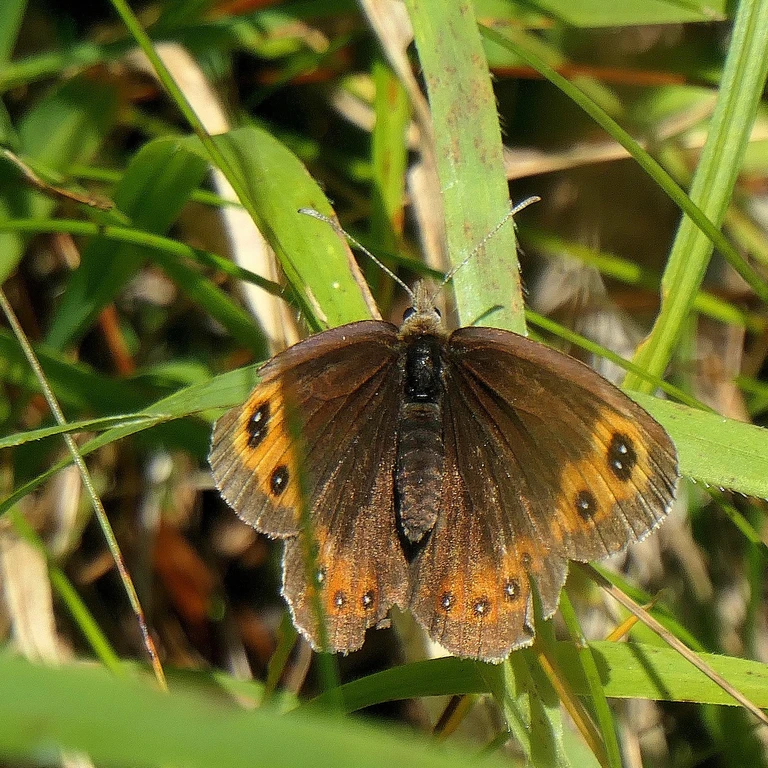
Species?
Erebia aethiops
